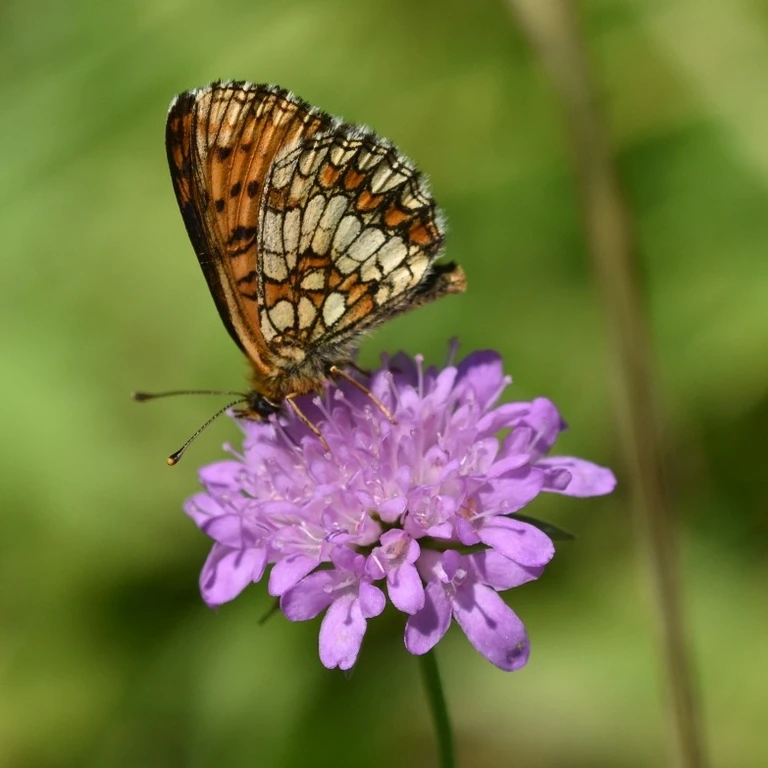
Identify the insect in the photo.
Melitaea athalia
